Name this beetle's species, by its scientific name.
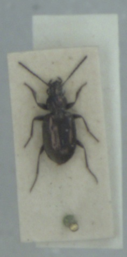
Bembidion bipunctatum
